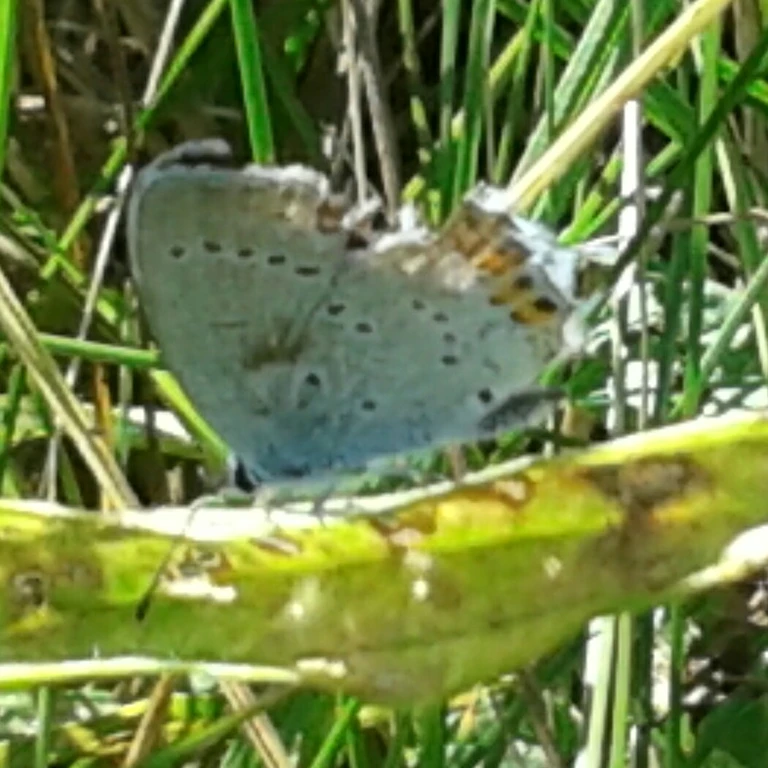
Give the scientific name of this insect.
Cupido argiades (also Elkalyce argiades)
